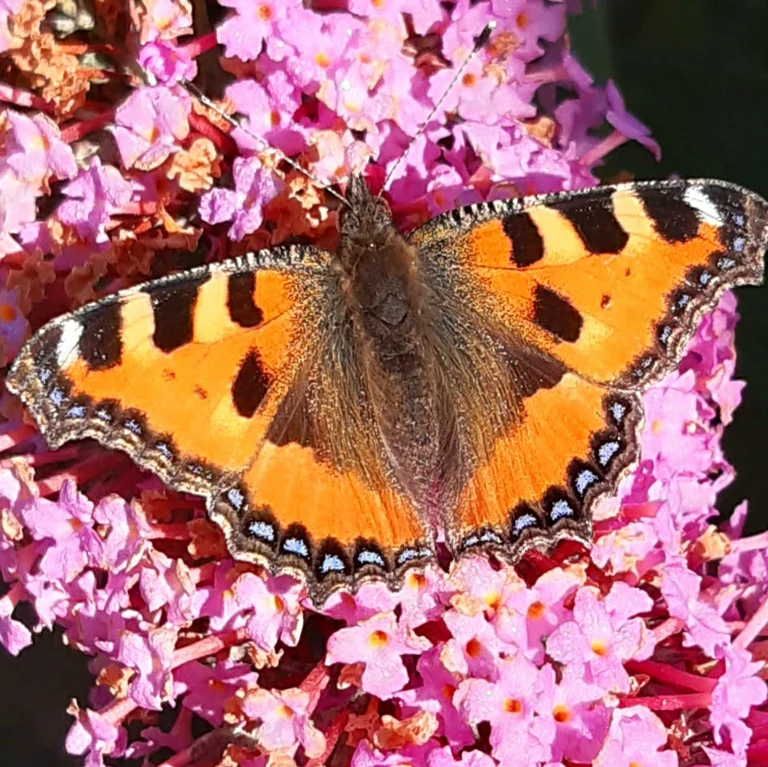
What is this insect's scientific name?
Aglais urticae
